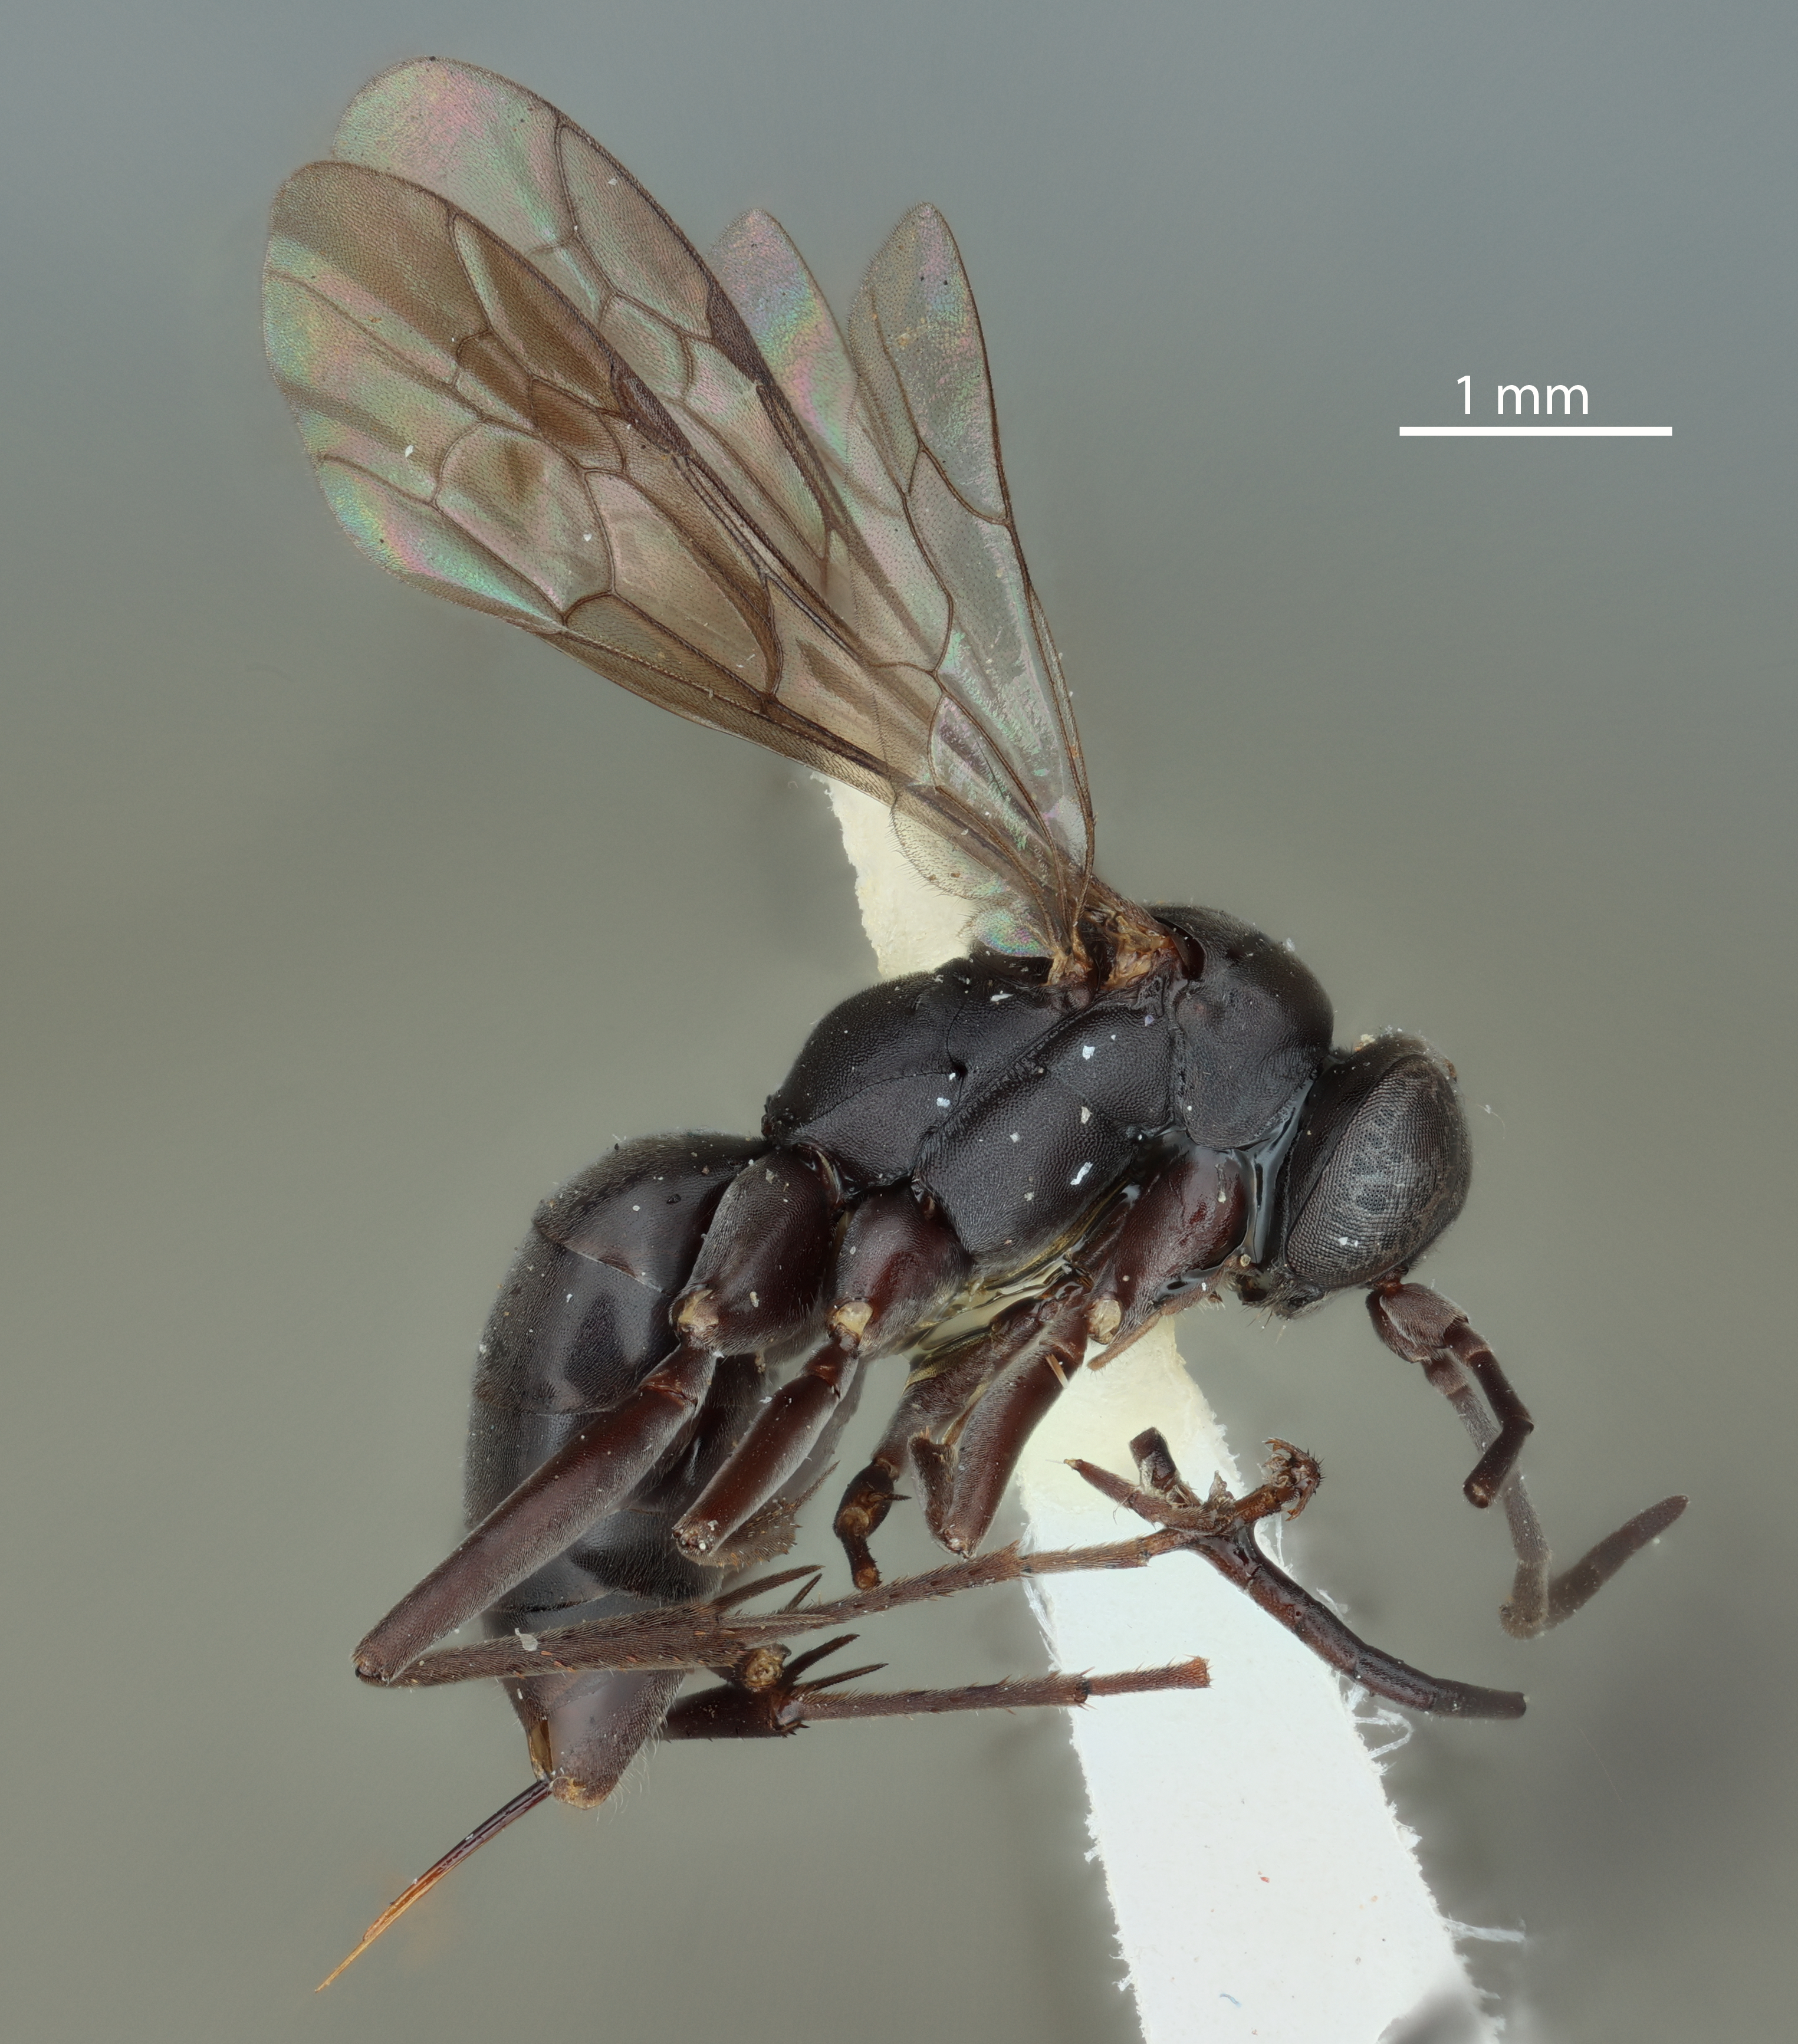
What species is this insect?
Micragenia minima
